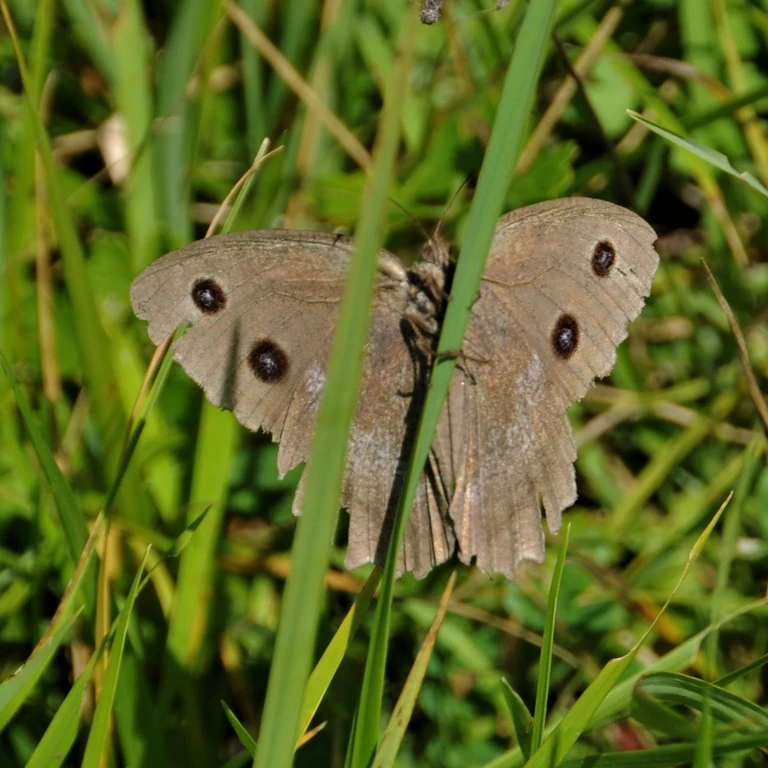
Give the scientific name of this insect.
Minois dryas
